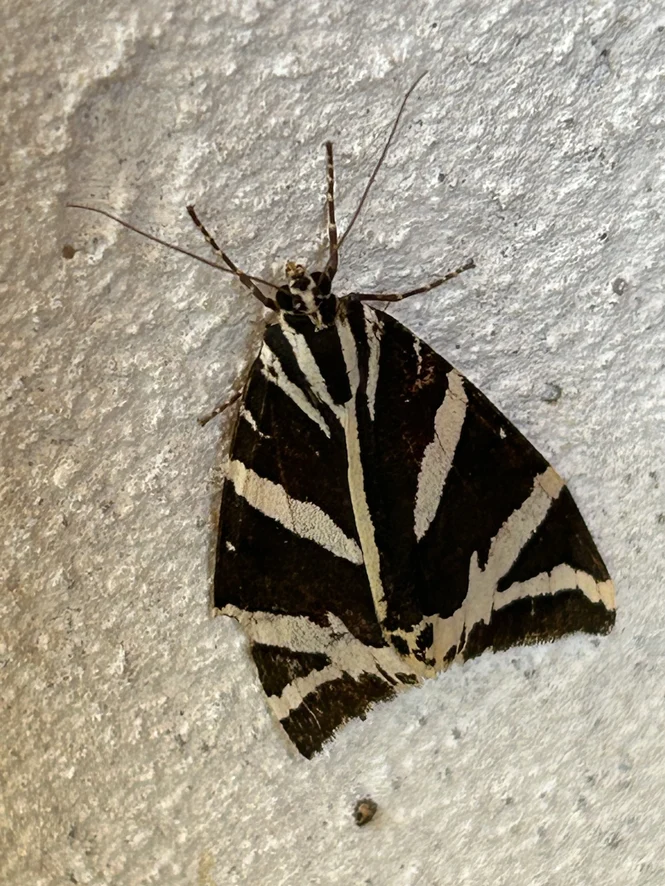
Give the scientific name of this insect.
Euplagia quadripunctaria
